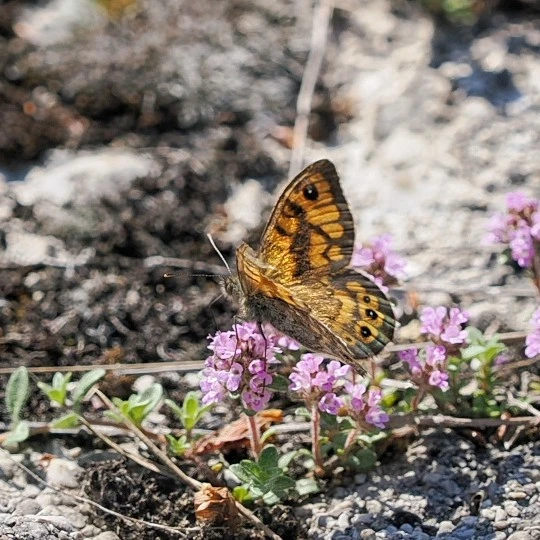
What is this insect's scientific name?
Lasiommata megera (also Pararge megera)
